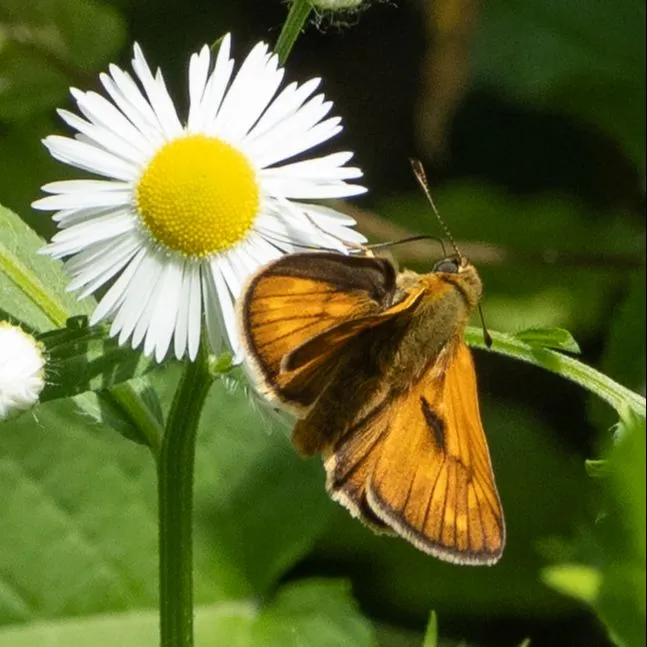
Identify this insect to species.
Ochlodes sylvanus (also Ochlodes venata)
